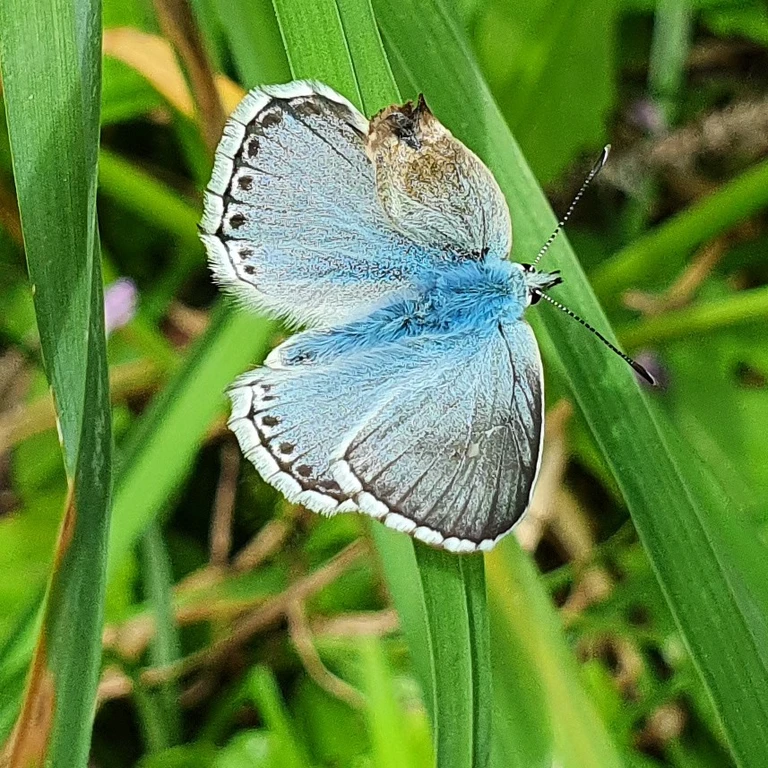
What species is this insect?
Lysandra coridon
